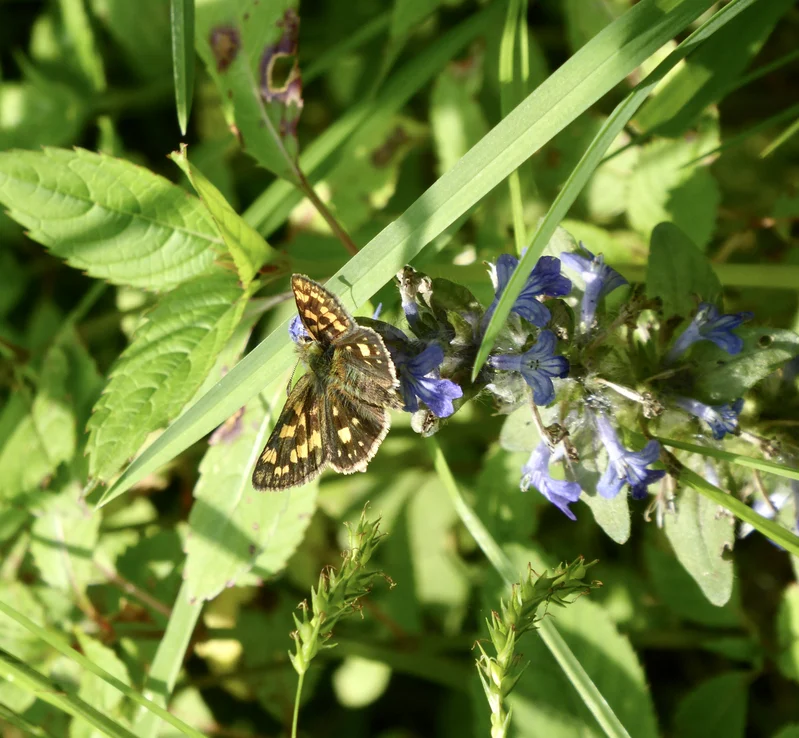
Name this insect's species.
Carterocephalus palaemon
